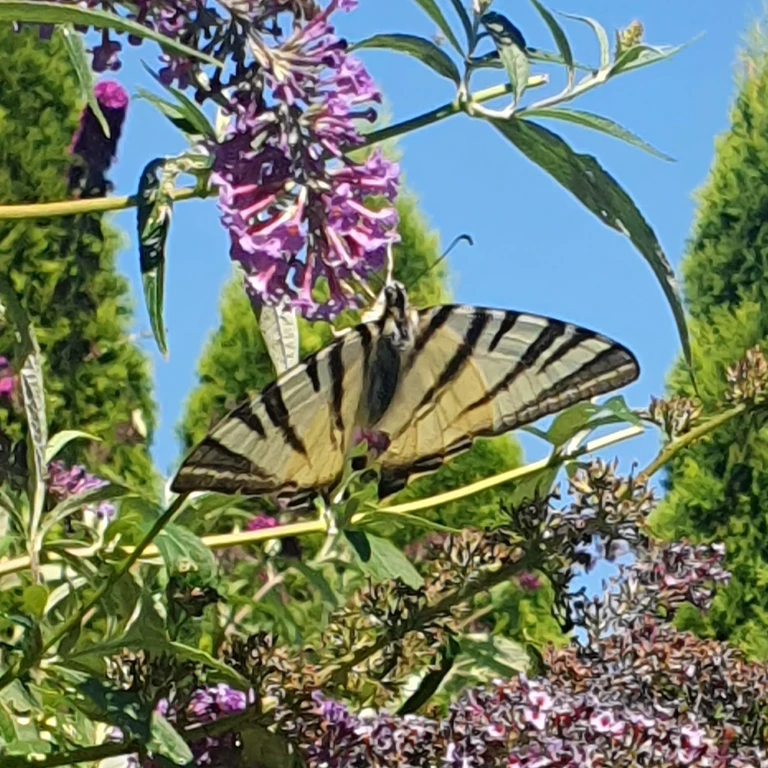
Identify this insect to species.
Iphiclides podalirius
